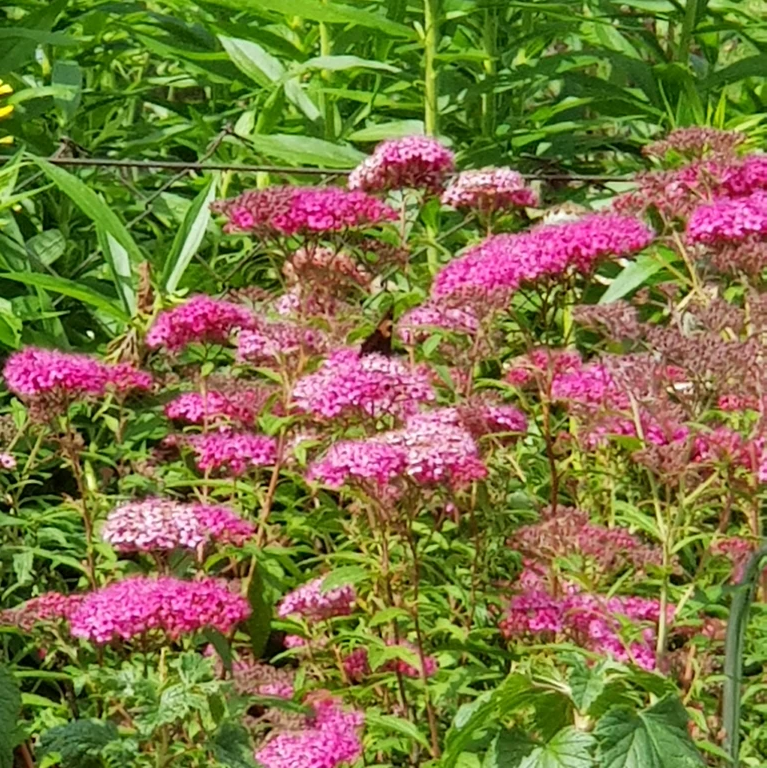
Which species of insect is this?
Aglais urticae
